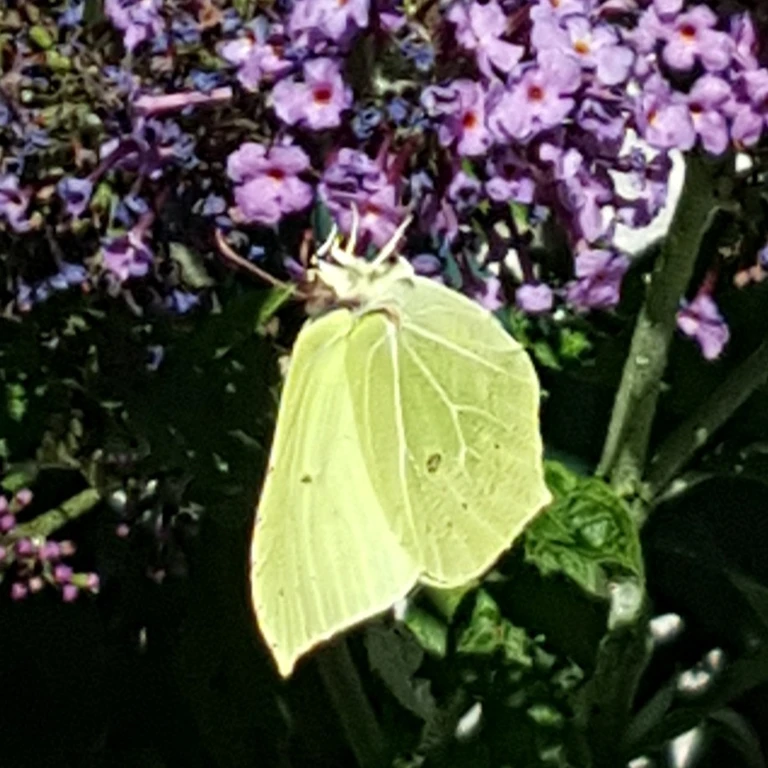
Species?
Gonepteryx rhamni
